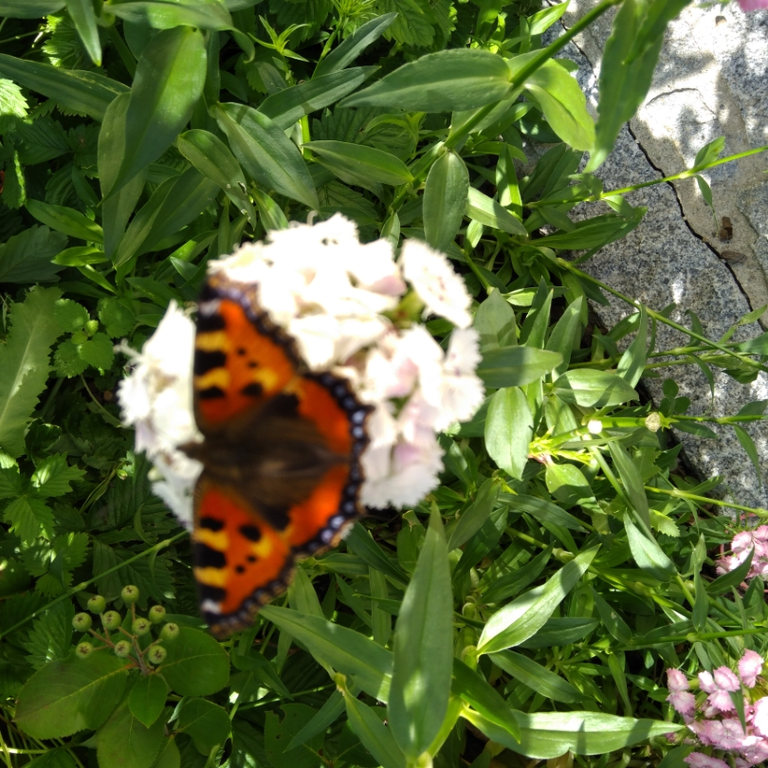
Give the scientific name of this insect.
Aglais urticae
